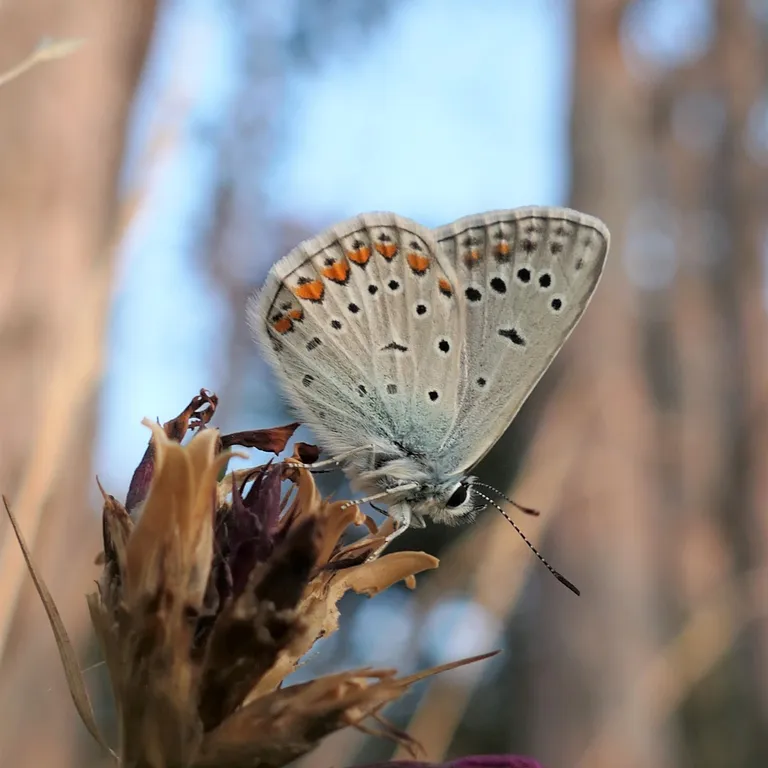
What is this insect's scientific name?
Polyommatus icarus
